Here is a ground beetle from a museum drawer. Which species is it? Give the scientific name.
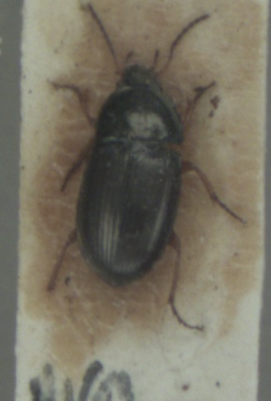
Amara familiaris
